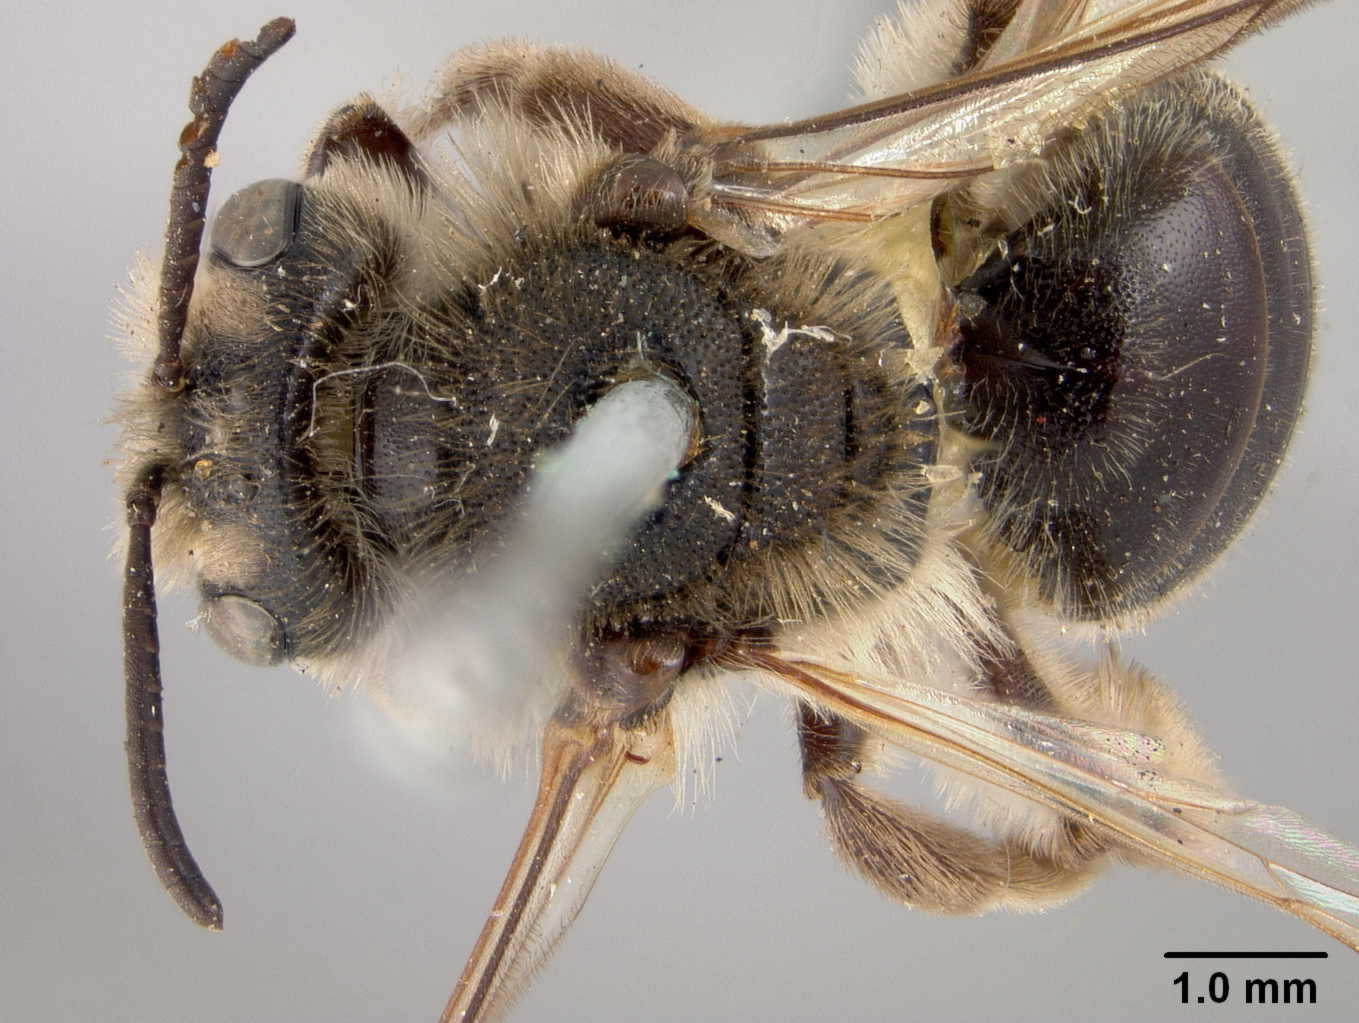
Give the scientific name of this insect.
Andrena weedi
